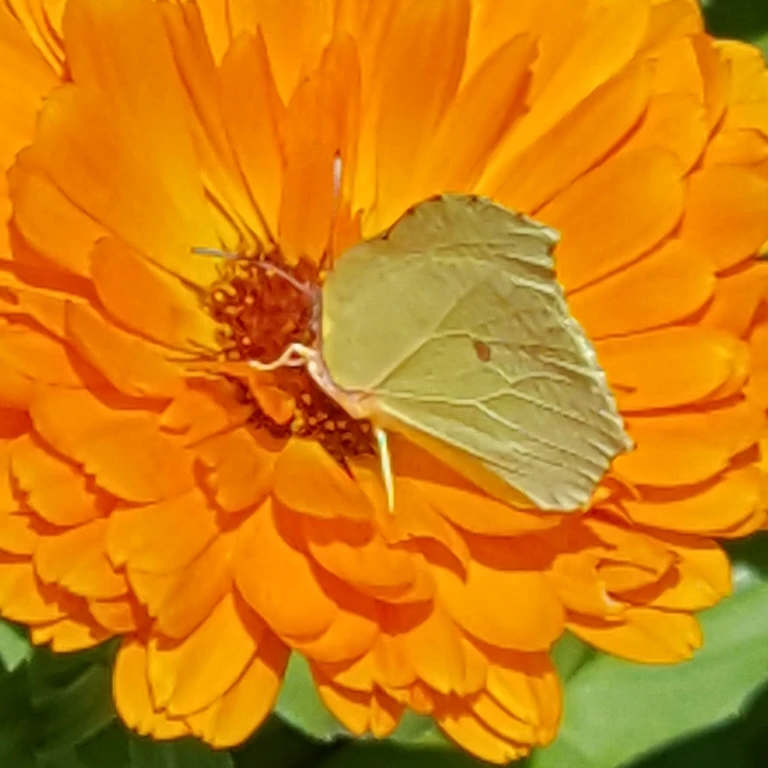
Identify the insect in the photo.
Gonepteryx rhamni
